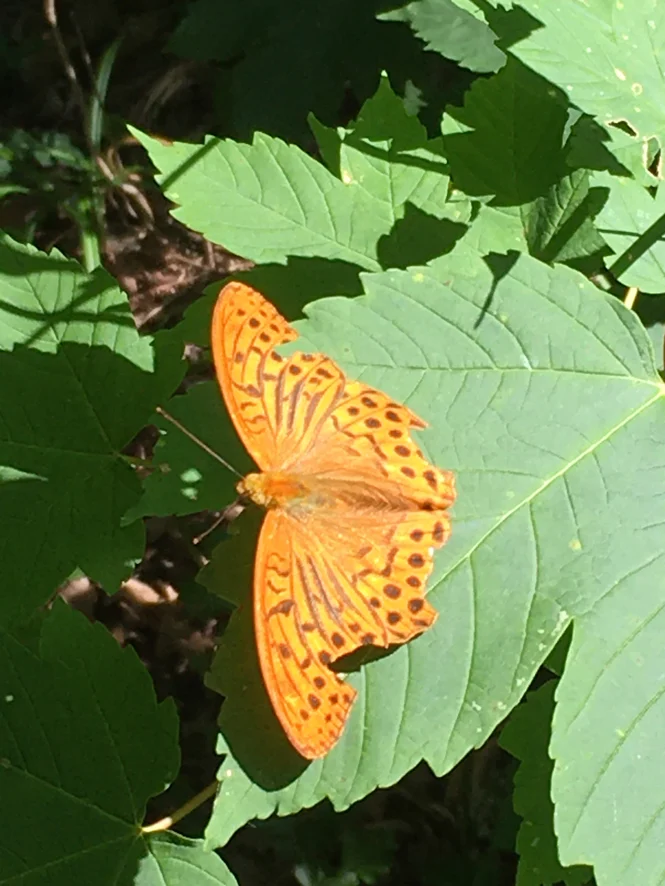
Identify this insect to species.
Argynnis paphia
